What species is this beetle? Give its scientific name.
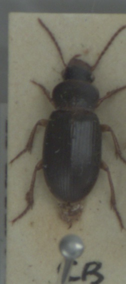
Ophonus rufibarbis
